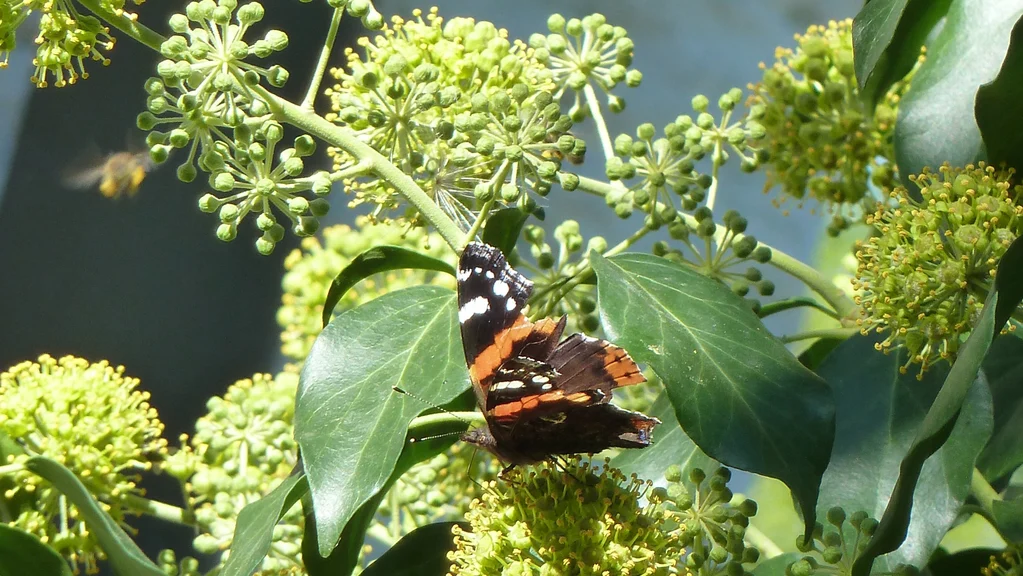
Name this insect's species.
Vanessa atalanta
